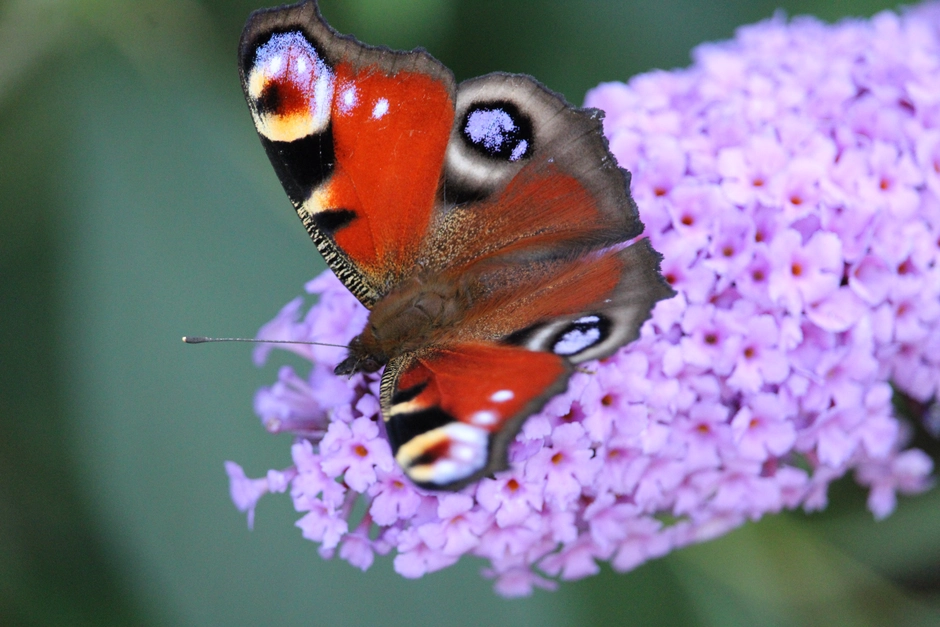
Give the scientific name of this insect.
Aglais io
